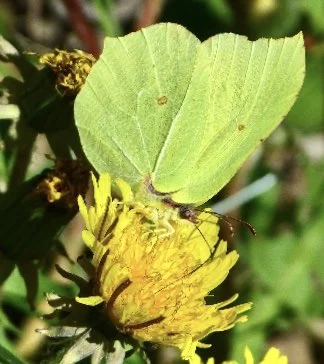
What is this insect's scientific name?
Gonepteryx rhamni
